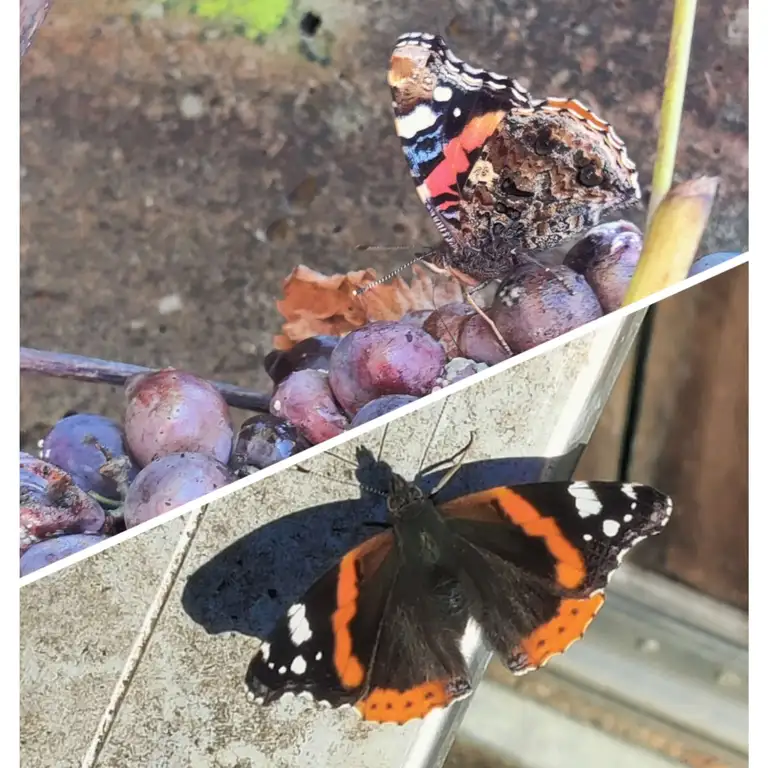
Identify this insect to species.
Vanessa atalanta
